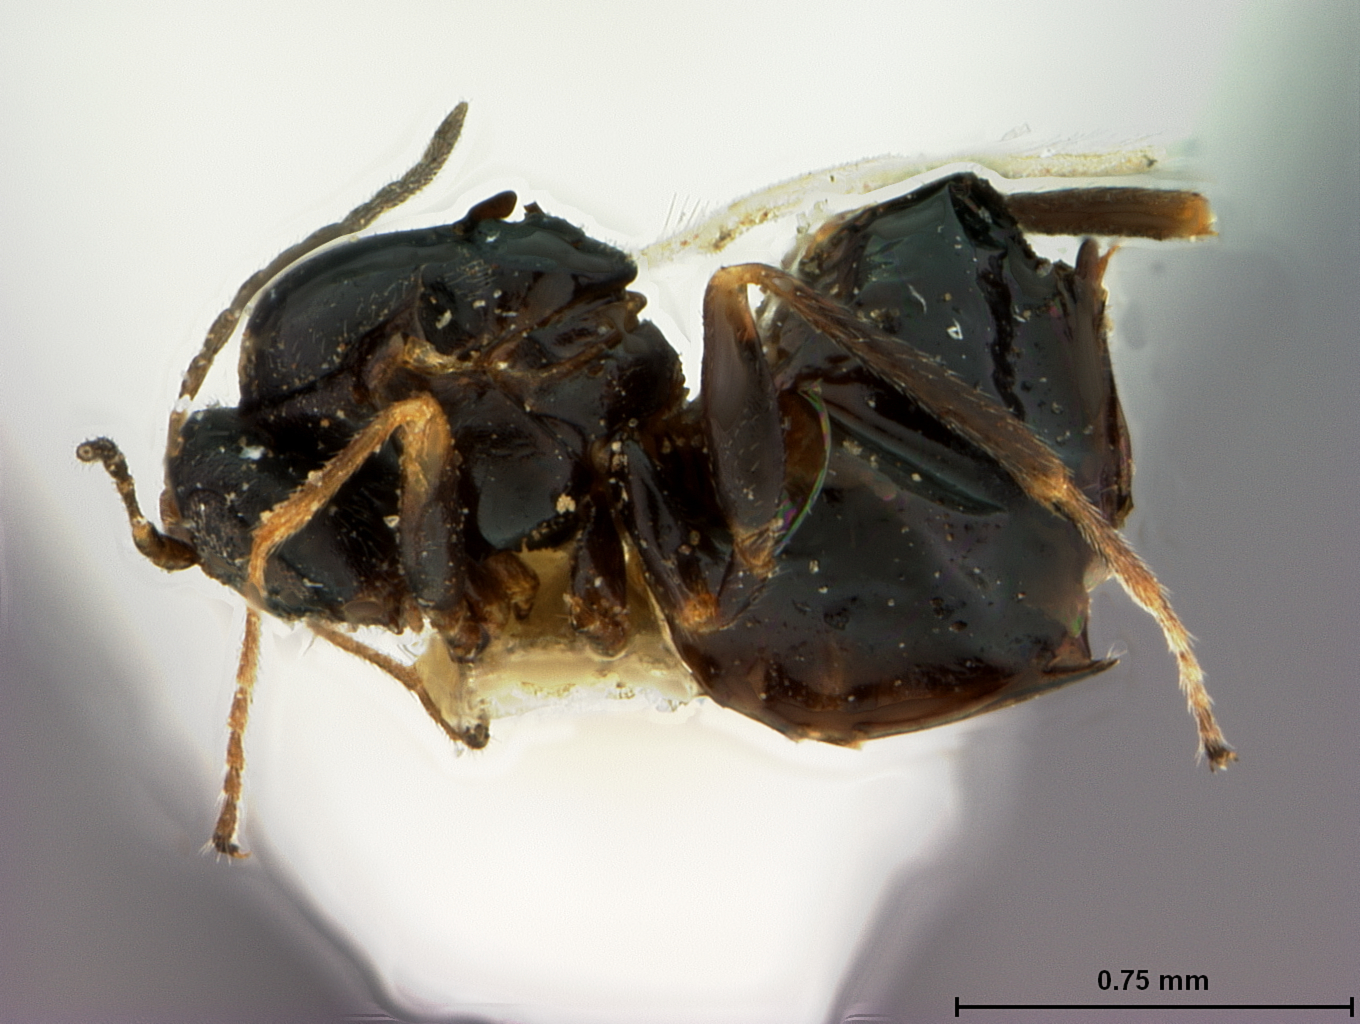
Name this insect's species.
Neuroterus pacificus
